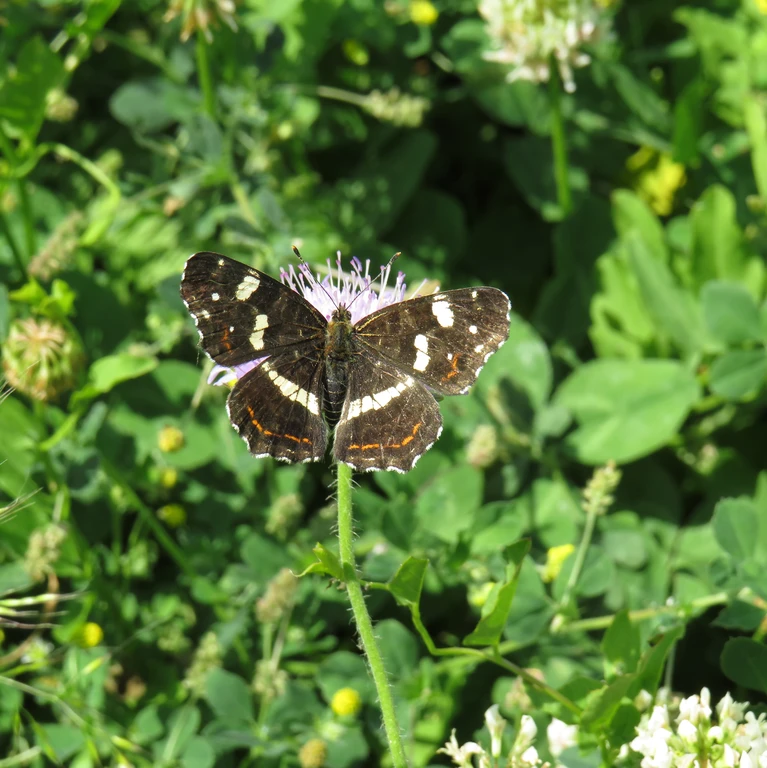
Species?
Araschnia levana
